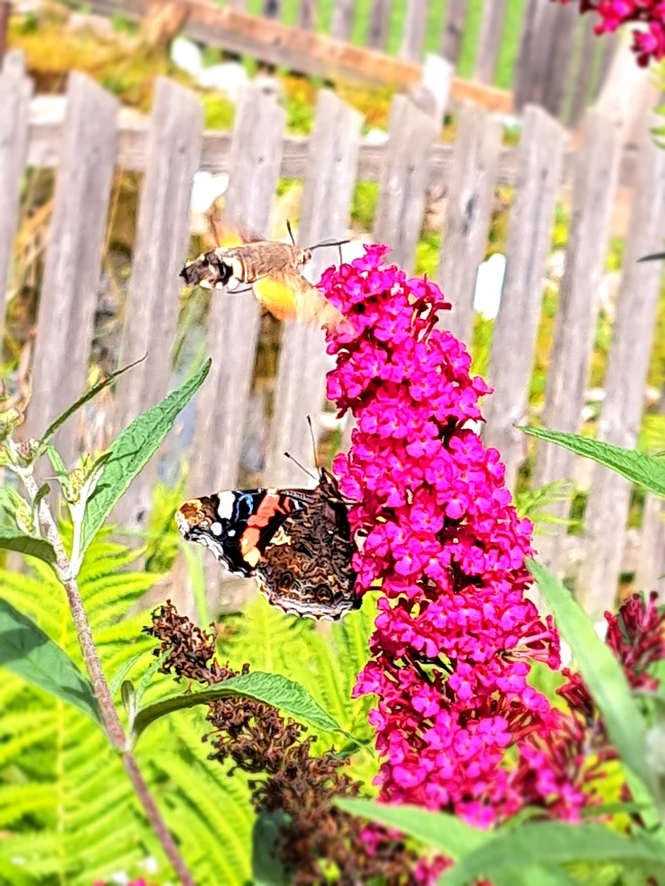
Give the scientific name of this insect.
Macroglossum stellatarum
